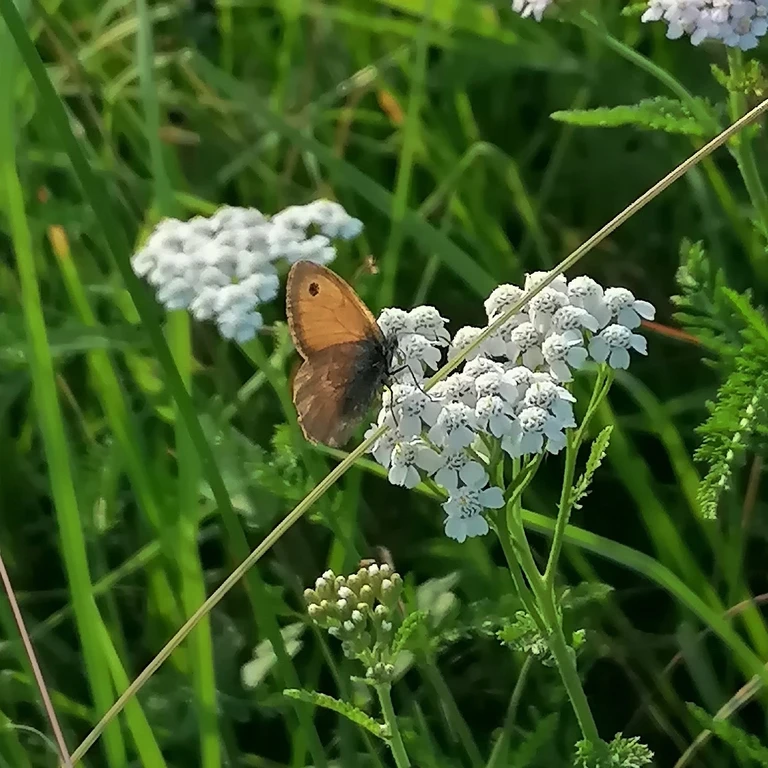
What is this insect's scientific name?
Coenonympha pamphilus
